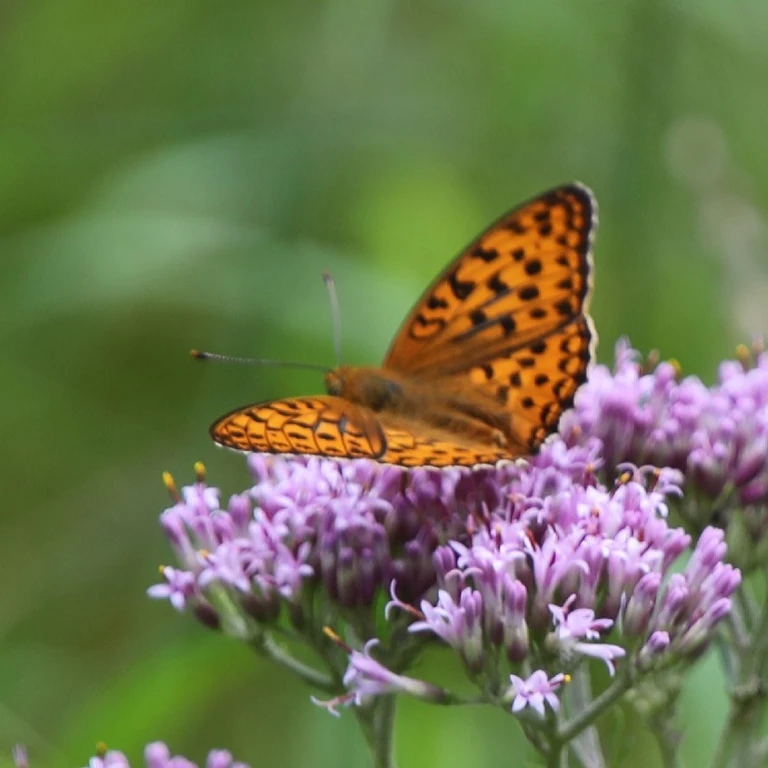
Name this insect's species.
Fabriciana adippe
